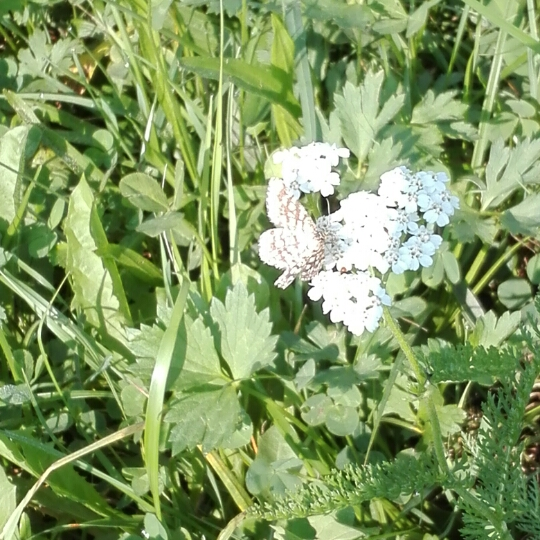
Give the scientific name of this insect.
Chiasmia clathrata
